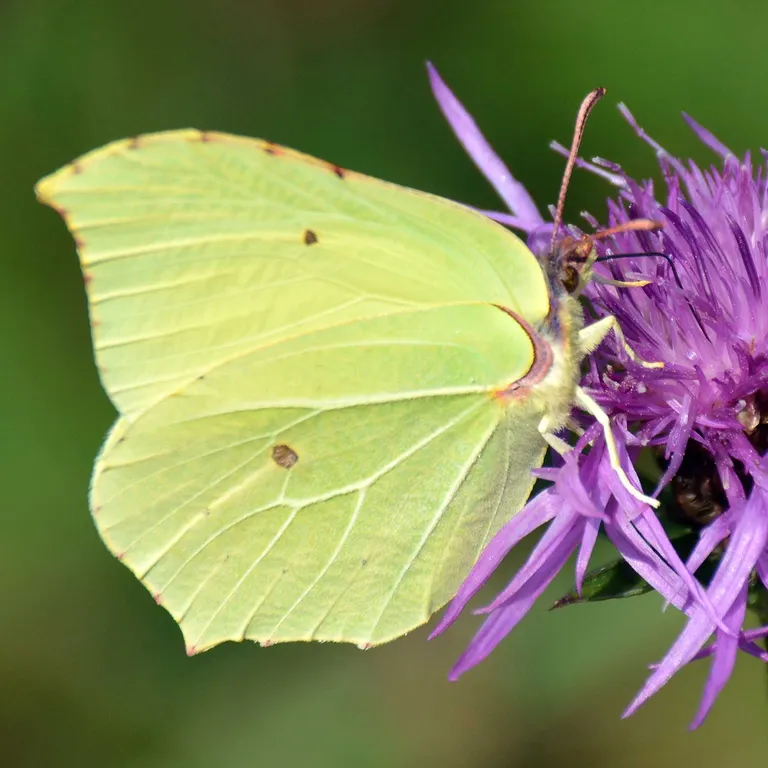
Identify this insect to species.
Gonepteryx rhamni
